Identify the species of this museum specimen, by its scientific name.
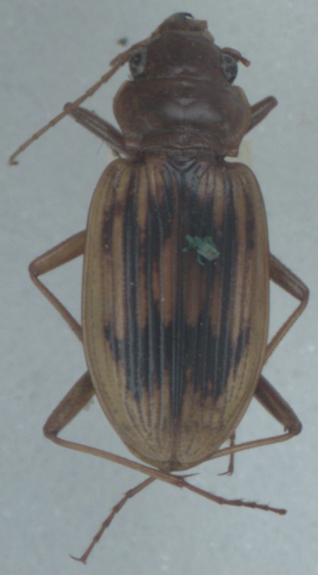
Nebria complanata
